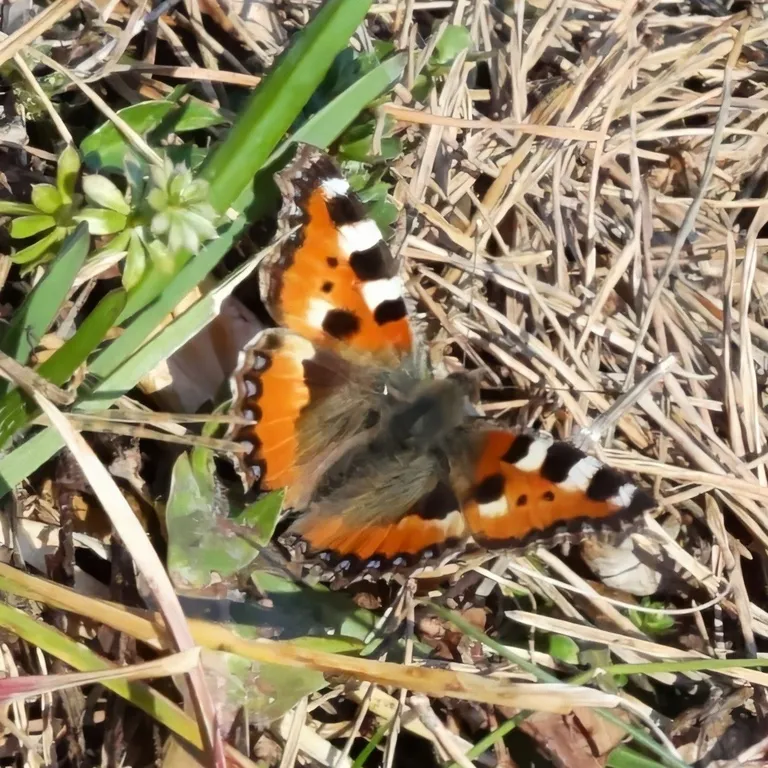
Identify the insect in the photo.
Aglais urticae
